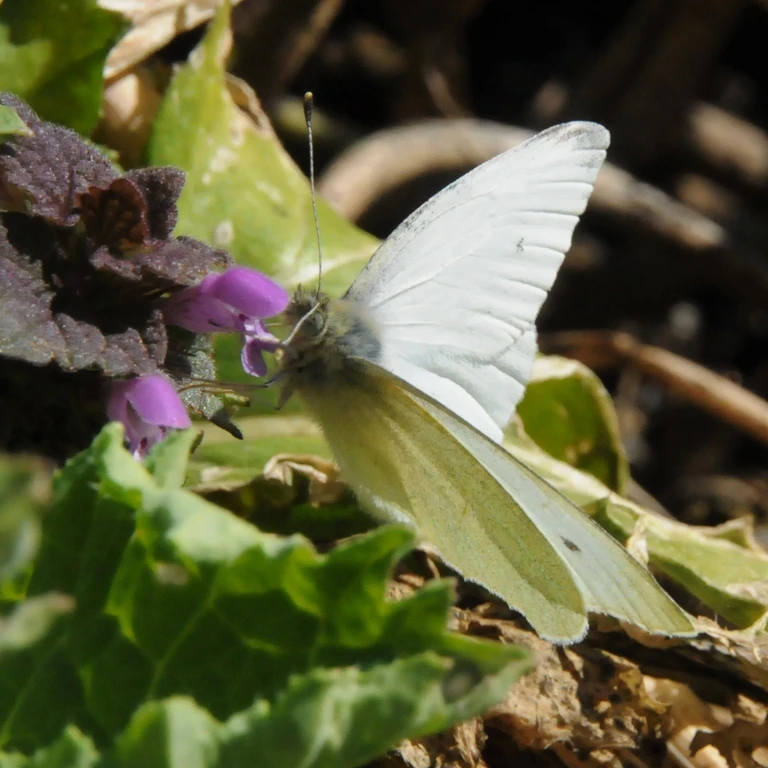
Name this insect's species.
Pieris rapae
